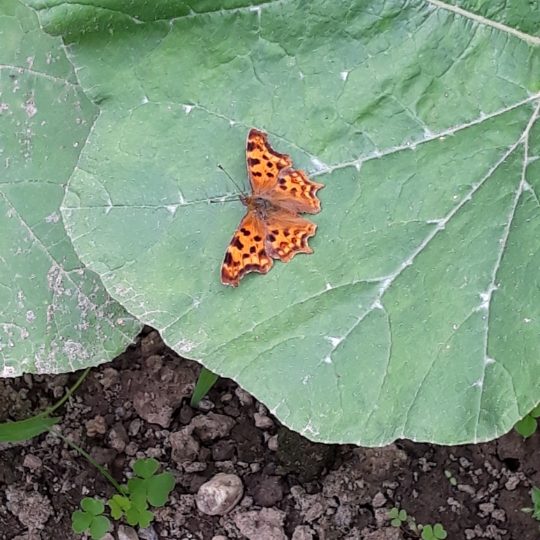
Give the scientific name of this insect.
Polygonia c-album
